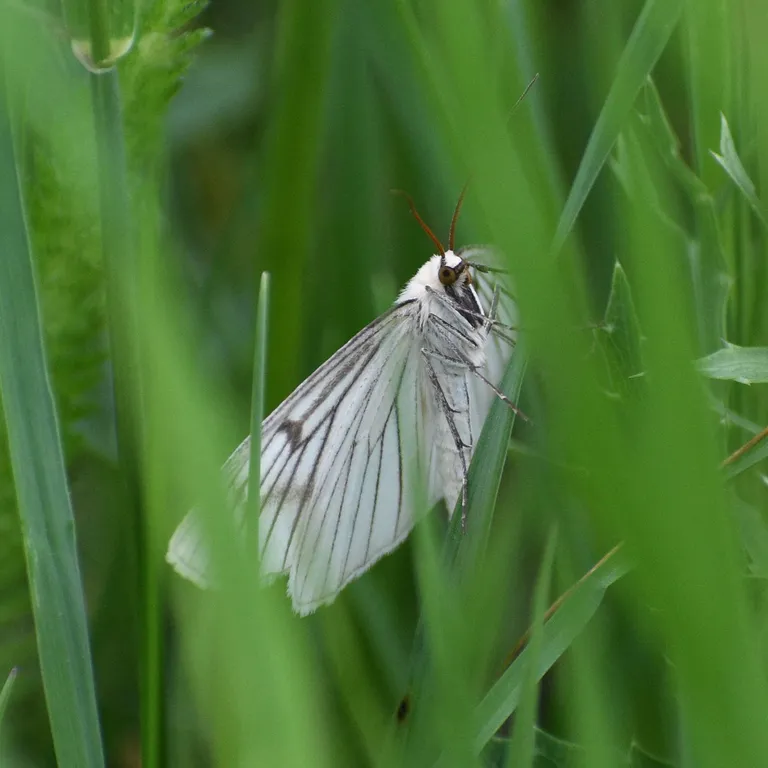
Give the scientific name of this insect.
Siona lineata
